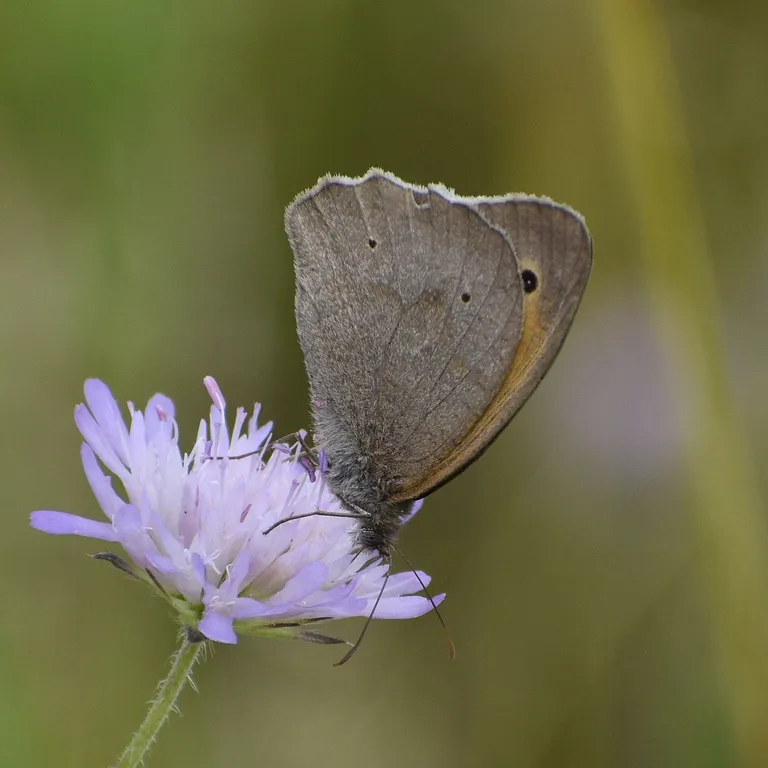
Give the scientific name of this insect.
Maniola jurtina
